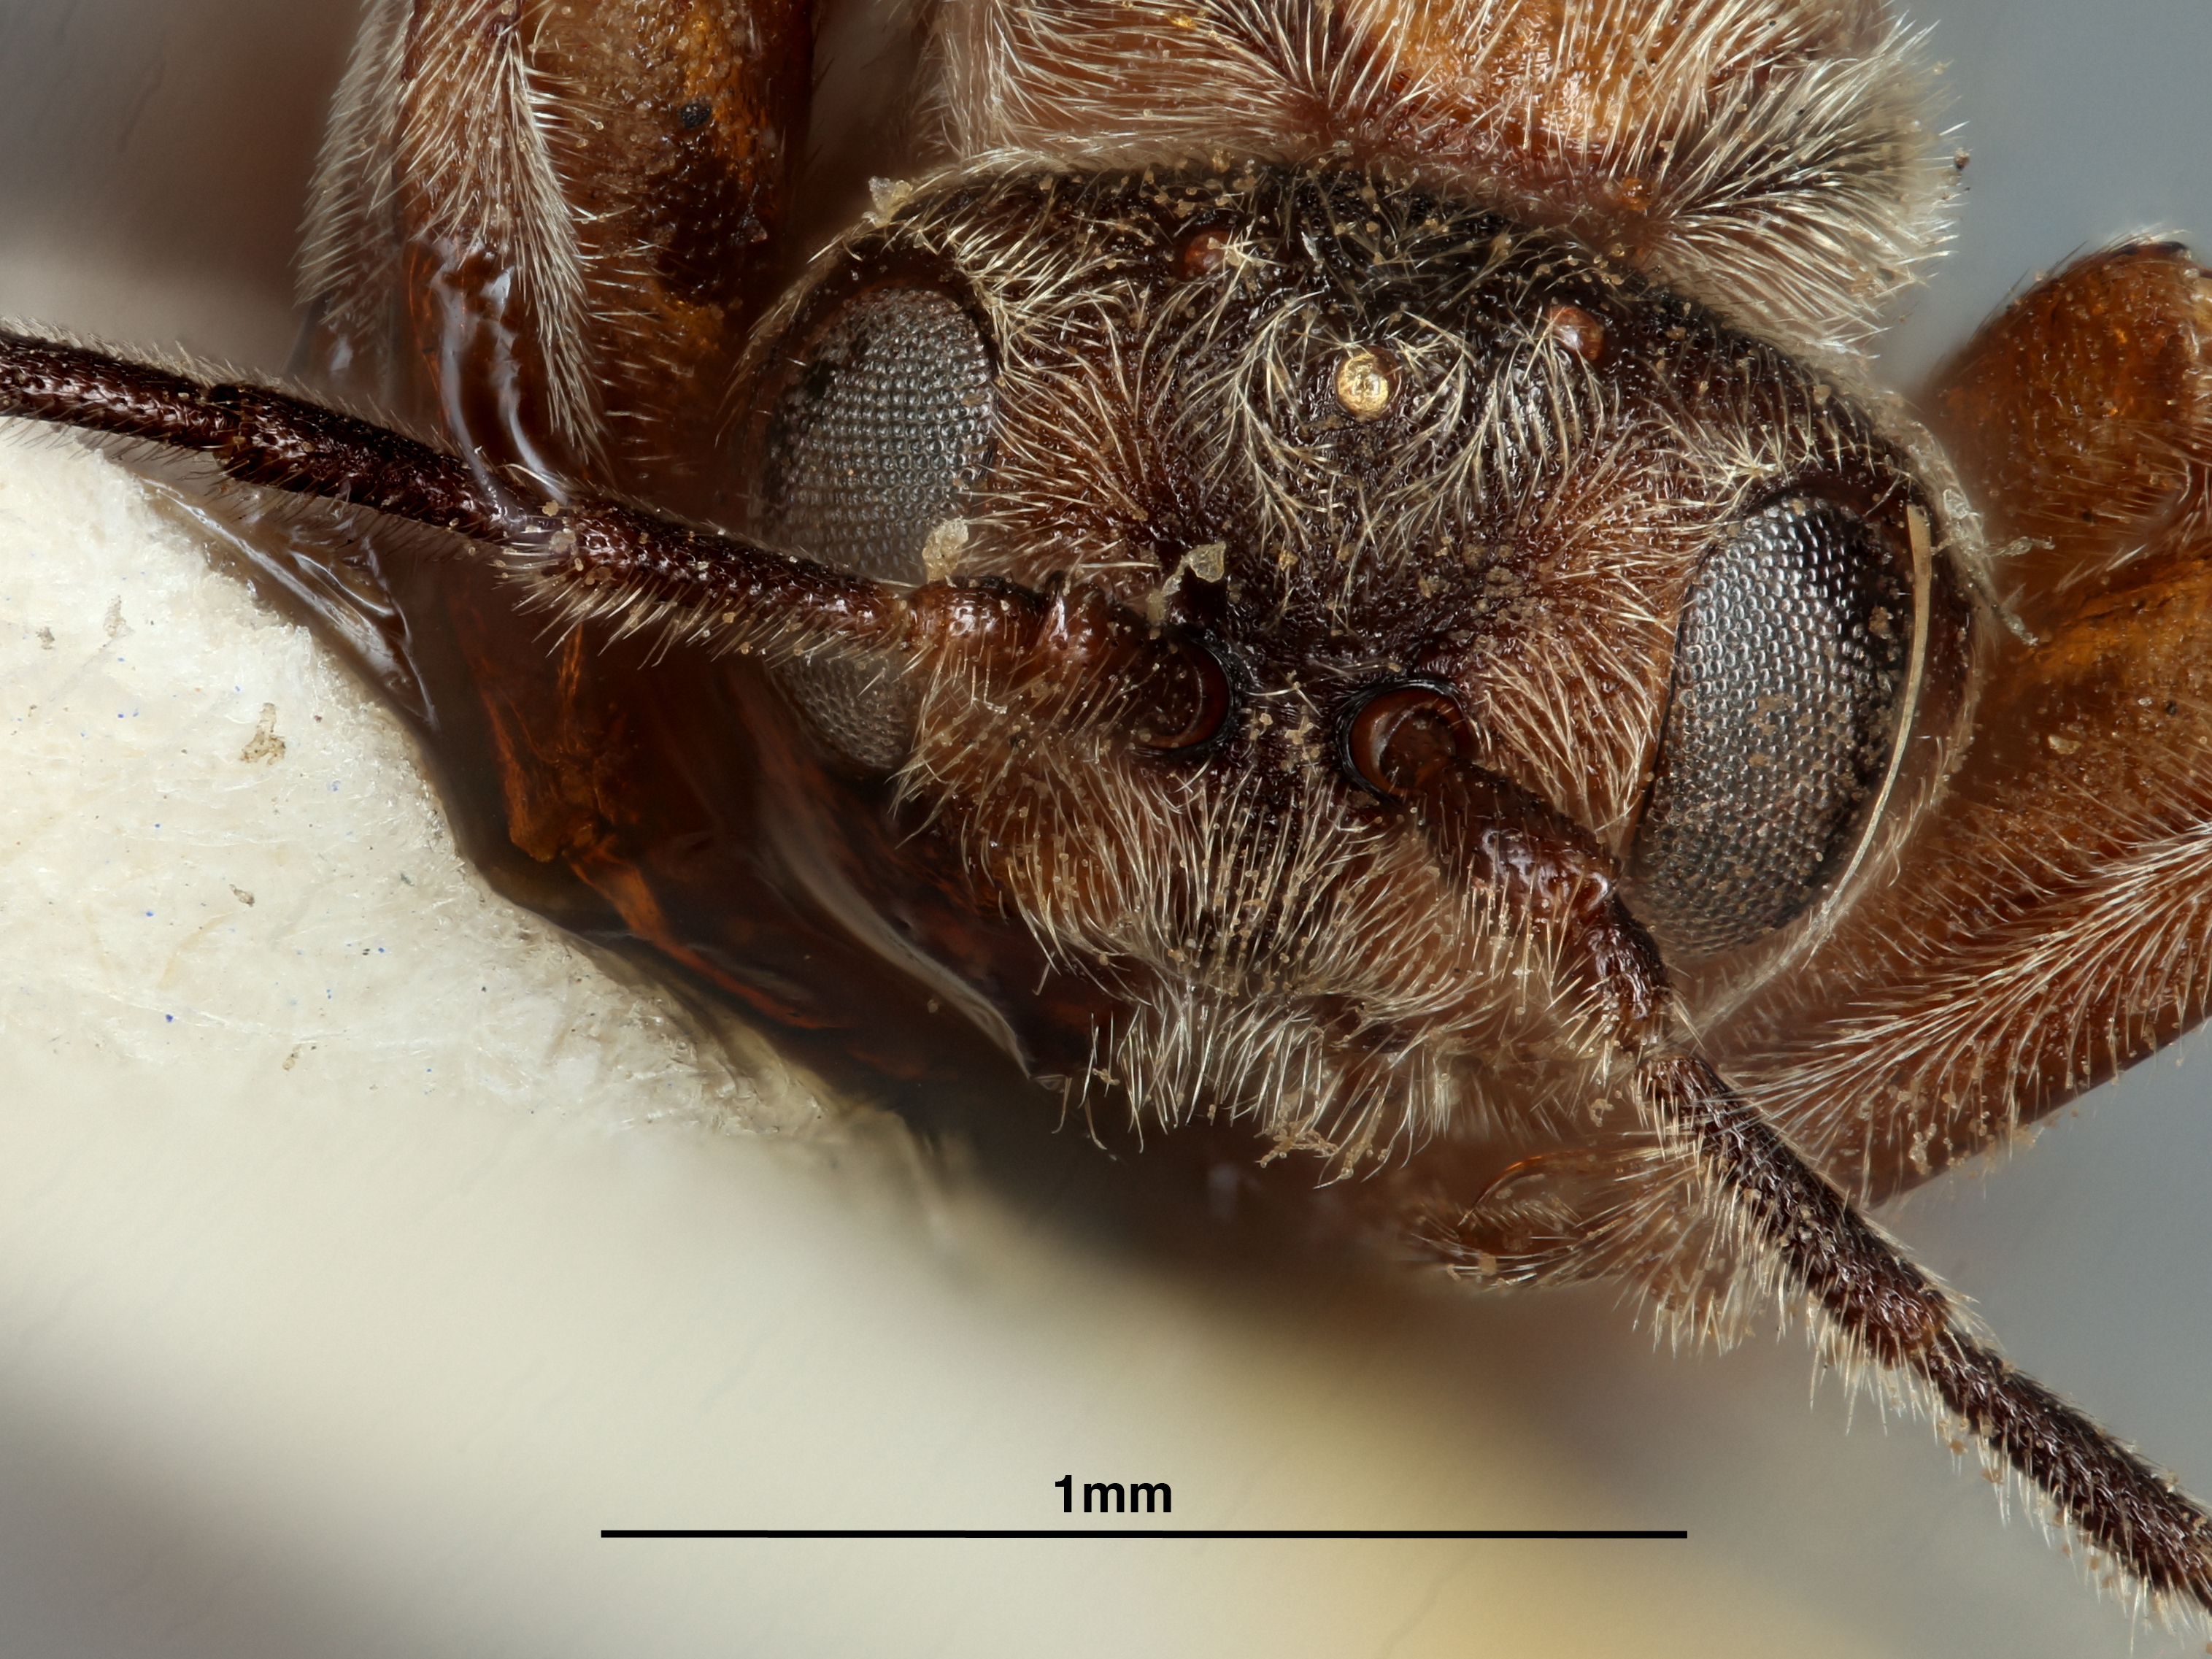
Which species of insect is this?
Acraspis villosus
